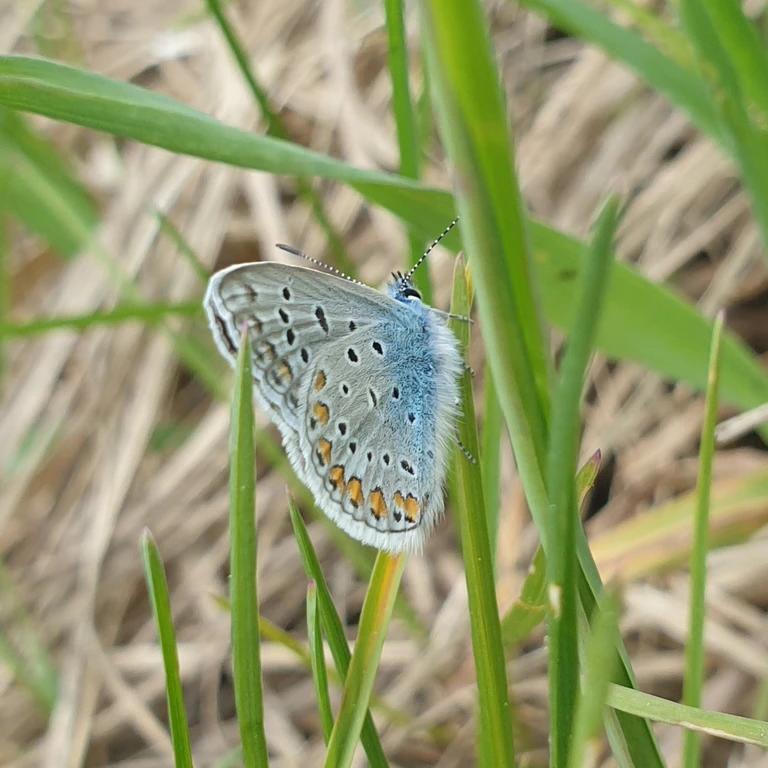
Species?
Polyommatus icarus
